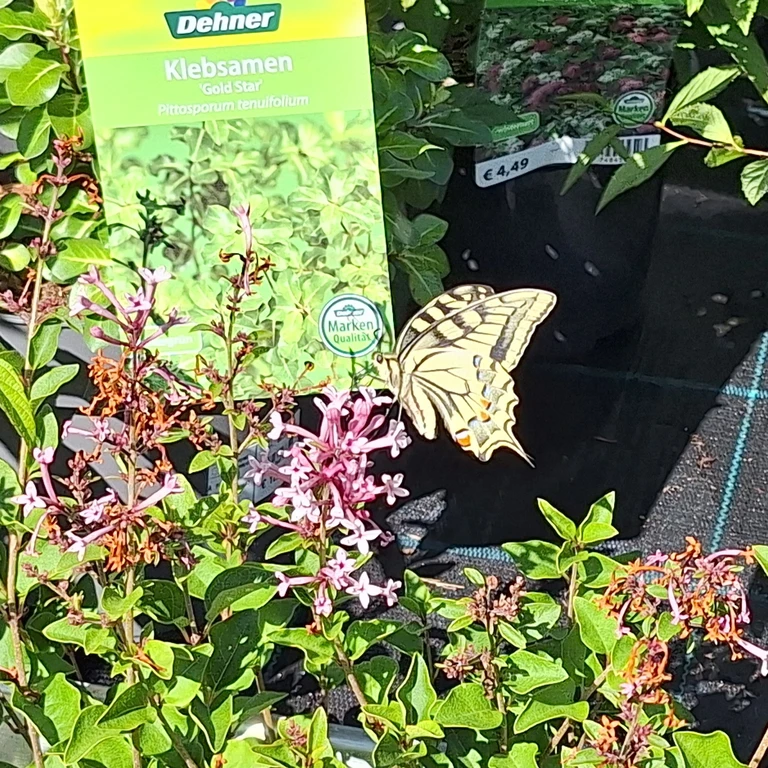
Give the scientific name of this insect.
Papilio machaon
